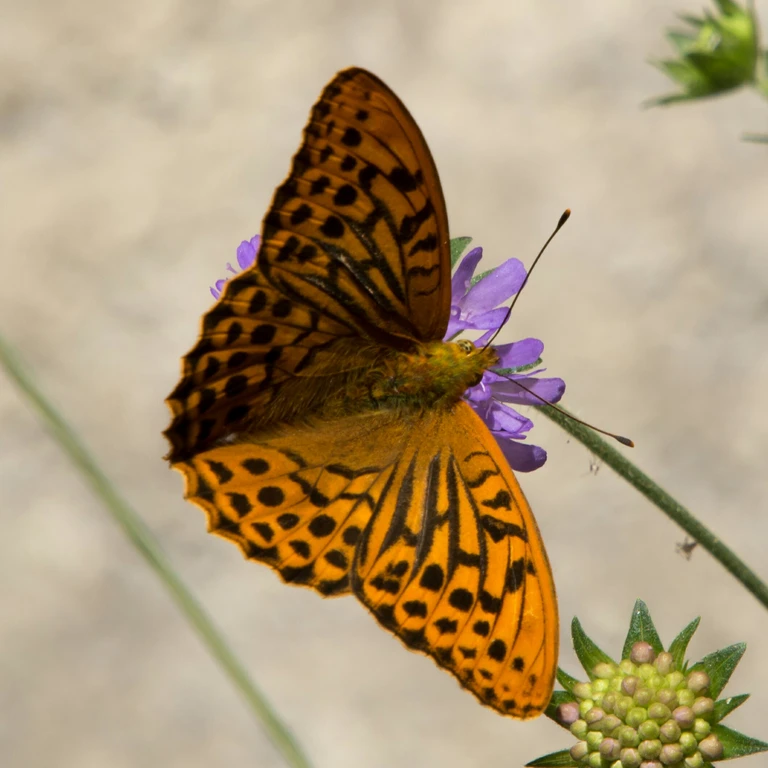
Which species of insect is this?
Argynnis paphia
